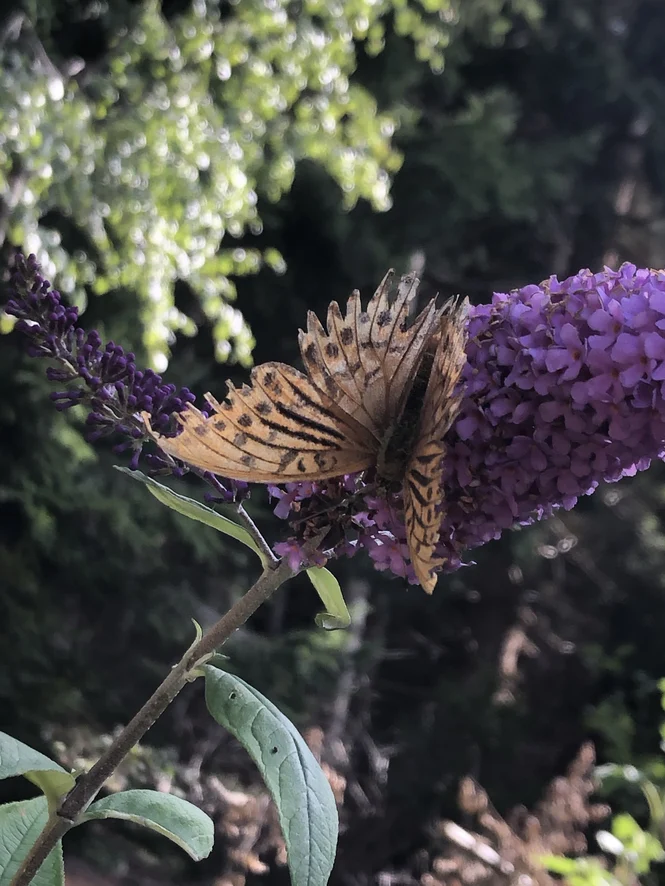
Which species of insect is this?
Argynnis paphia
